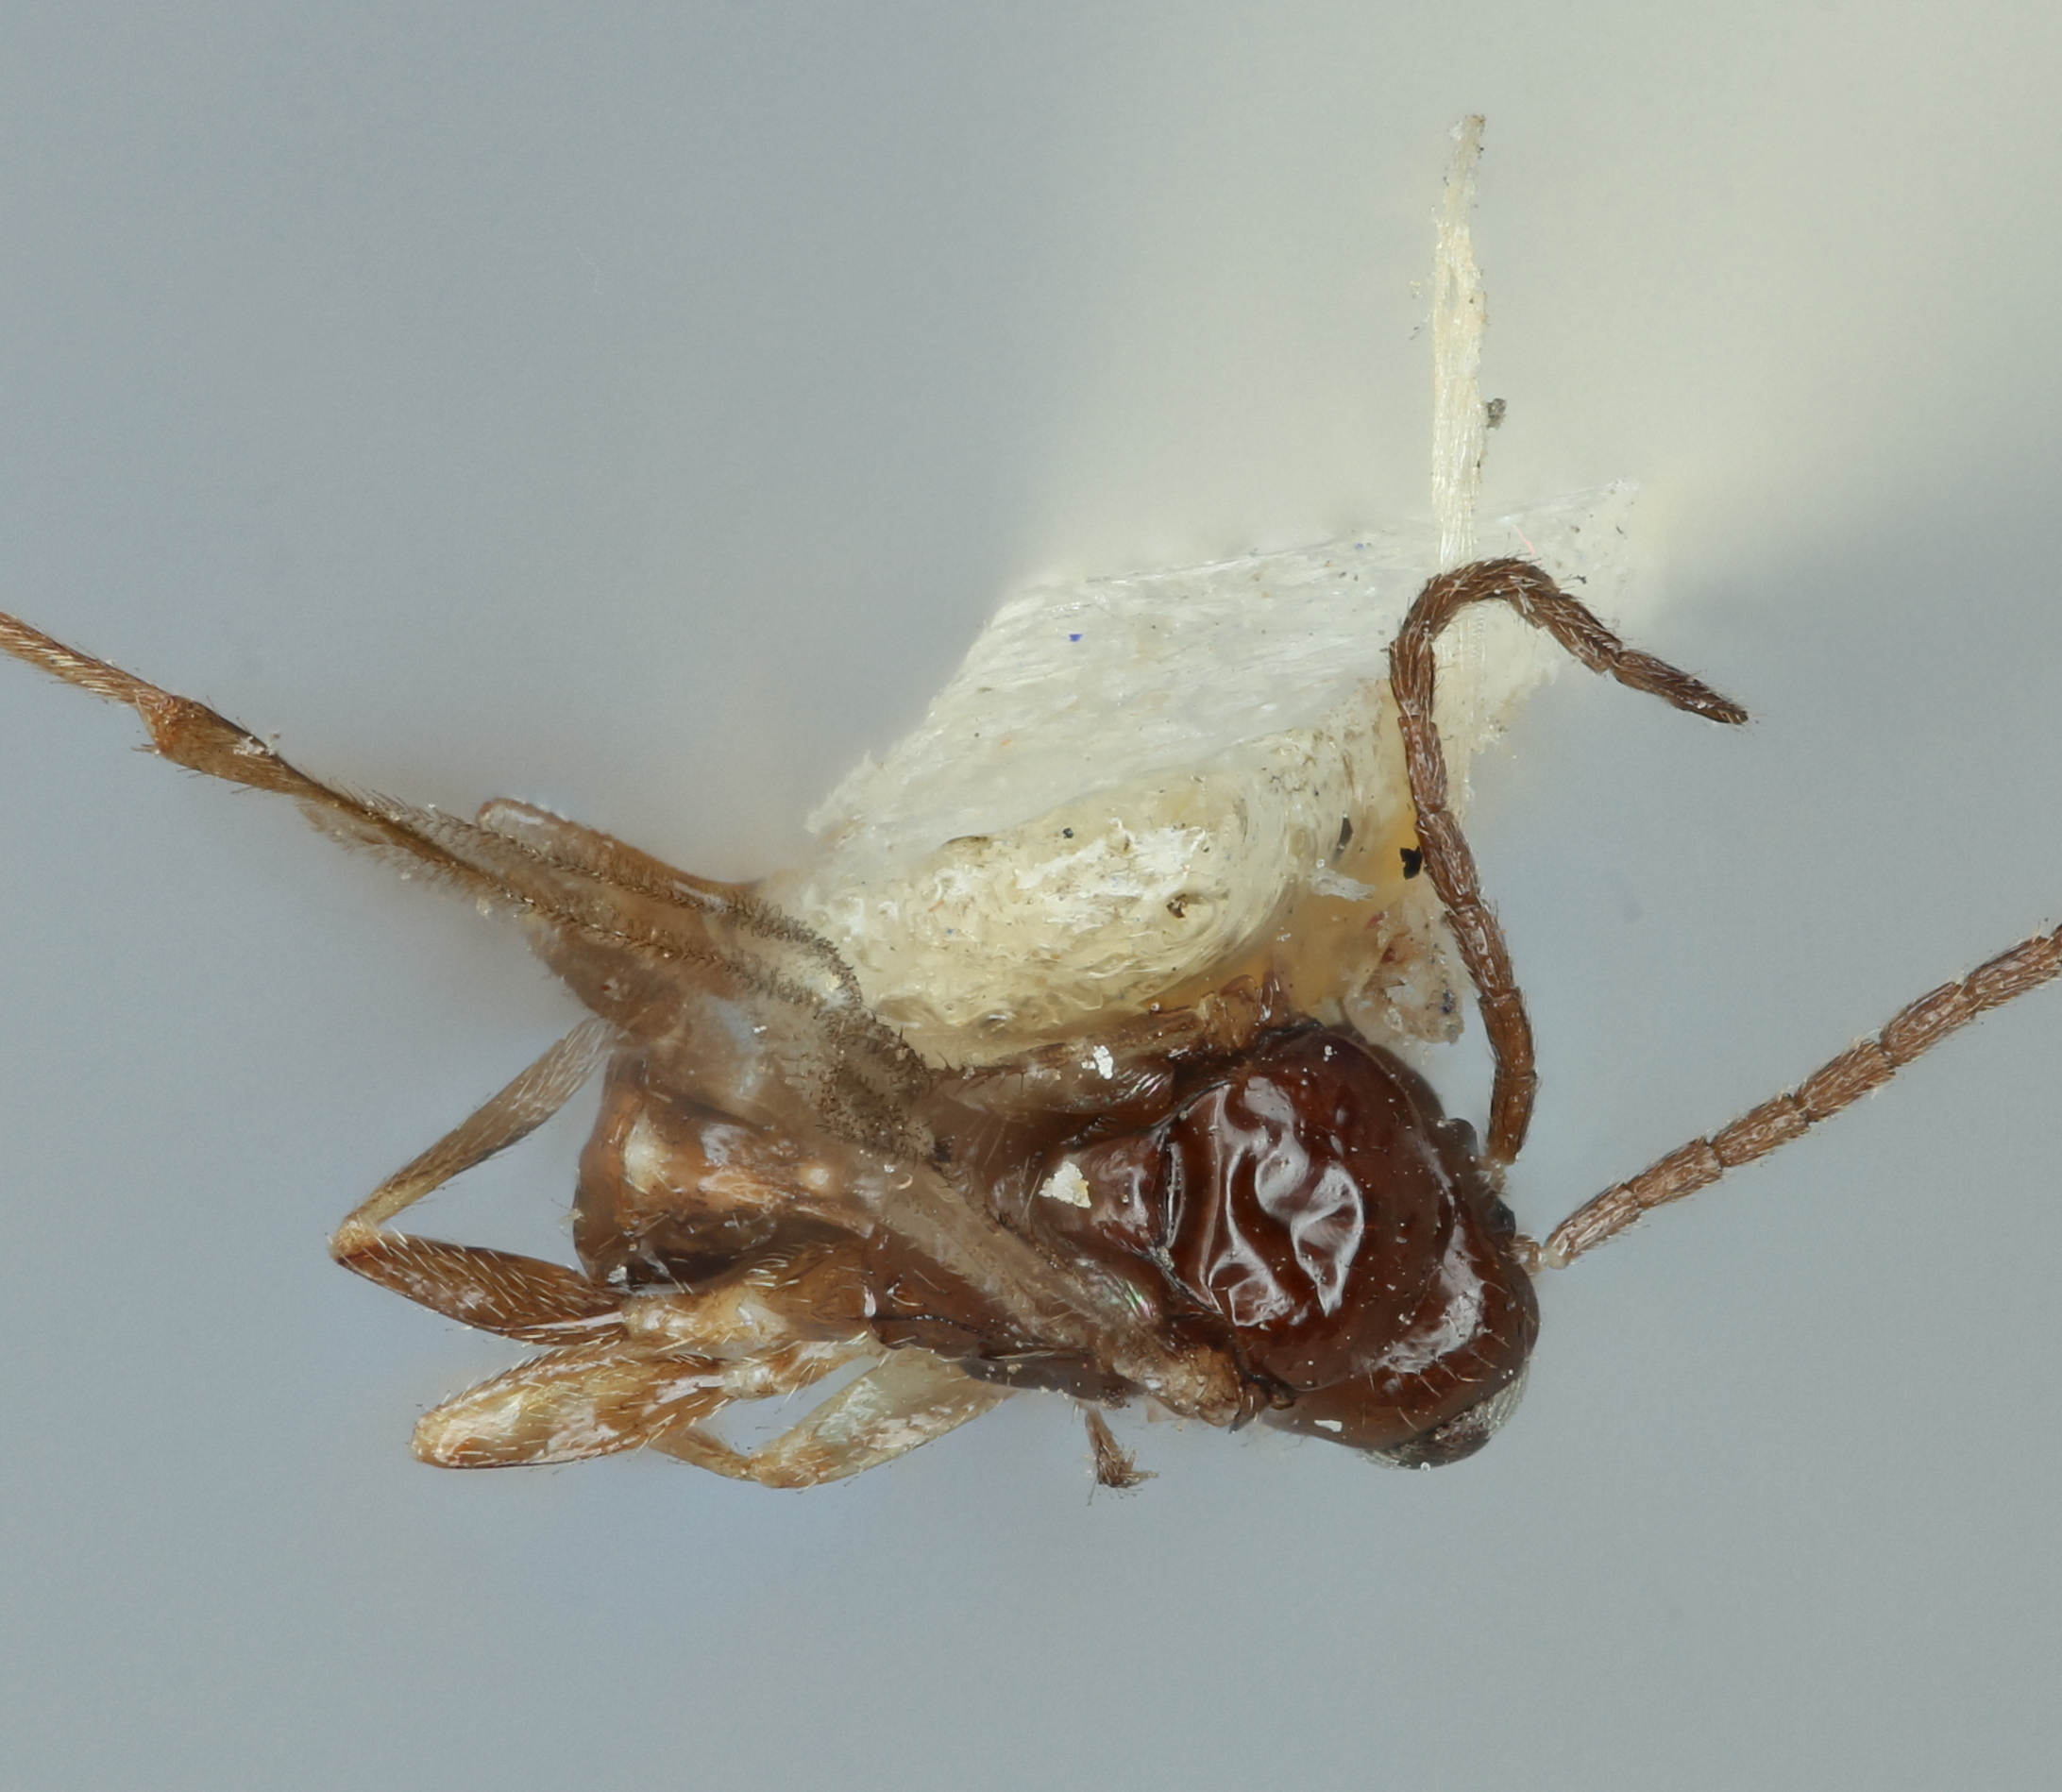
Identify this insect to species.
Trioxys eragrastaphis
